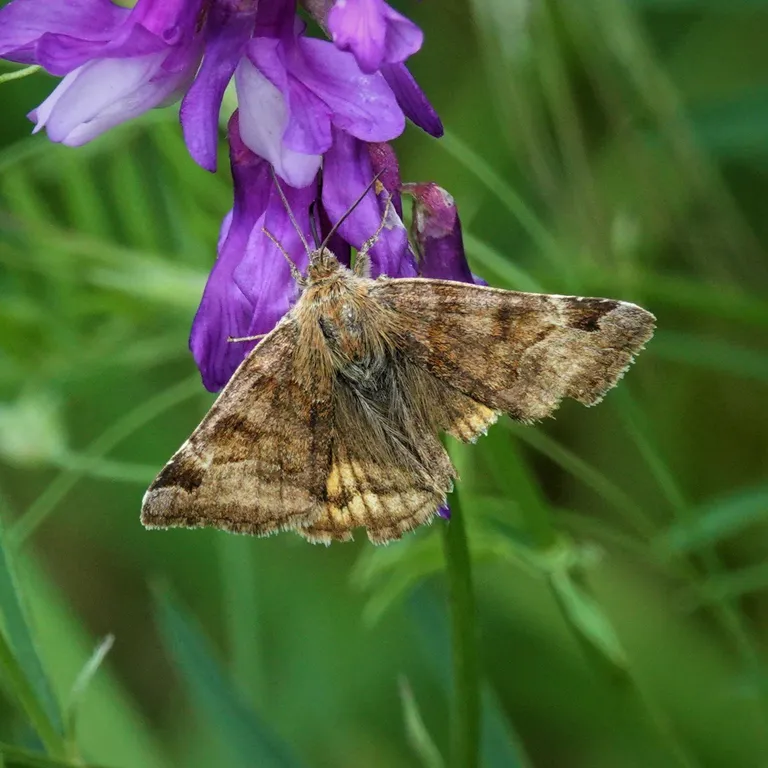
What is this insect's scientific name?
Euclidia glyphica
